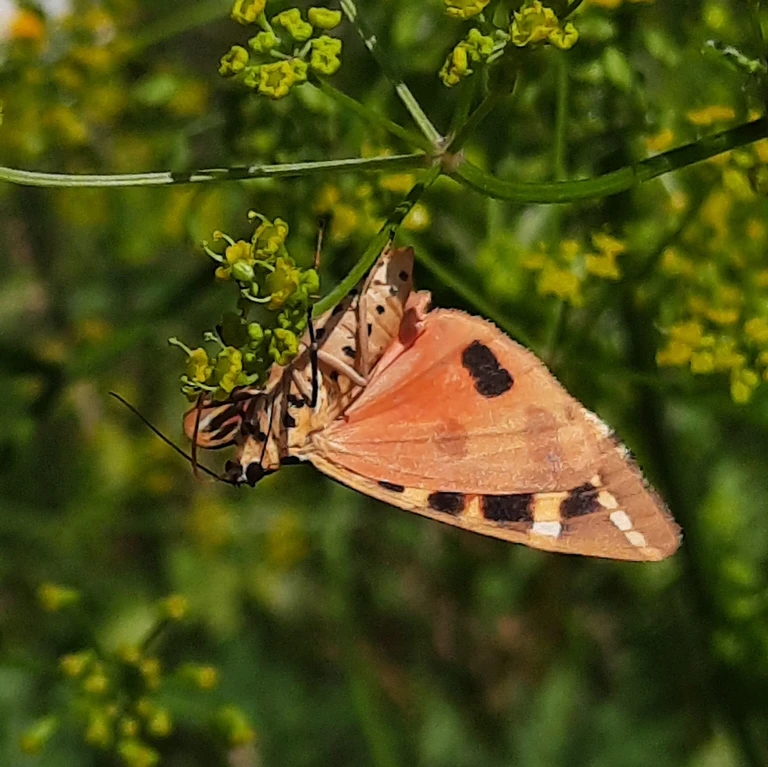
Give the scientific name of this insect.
Euplagia quadripunctaria
